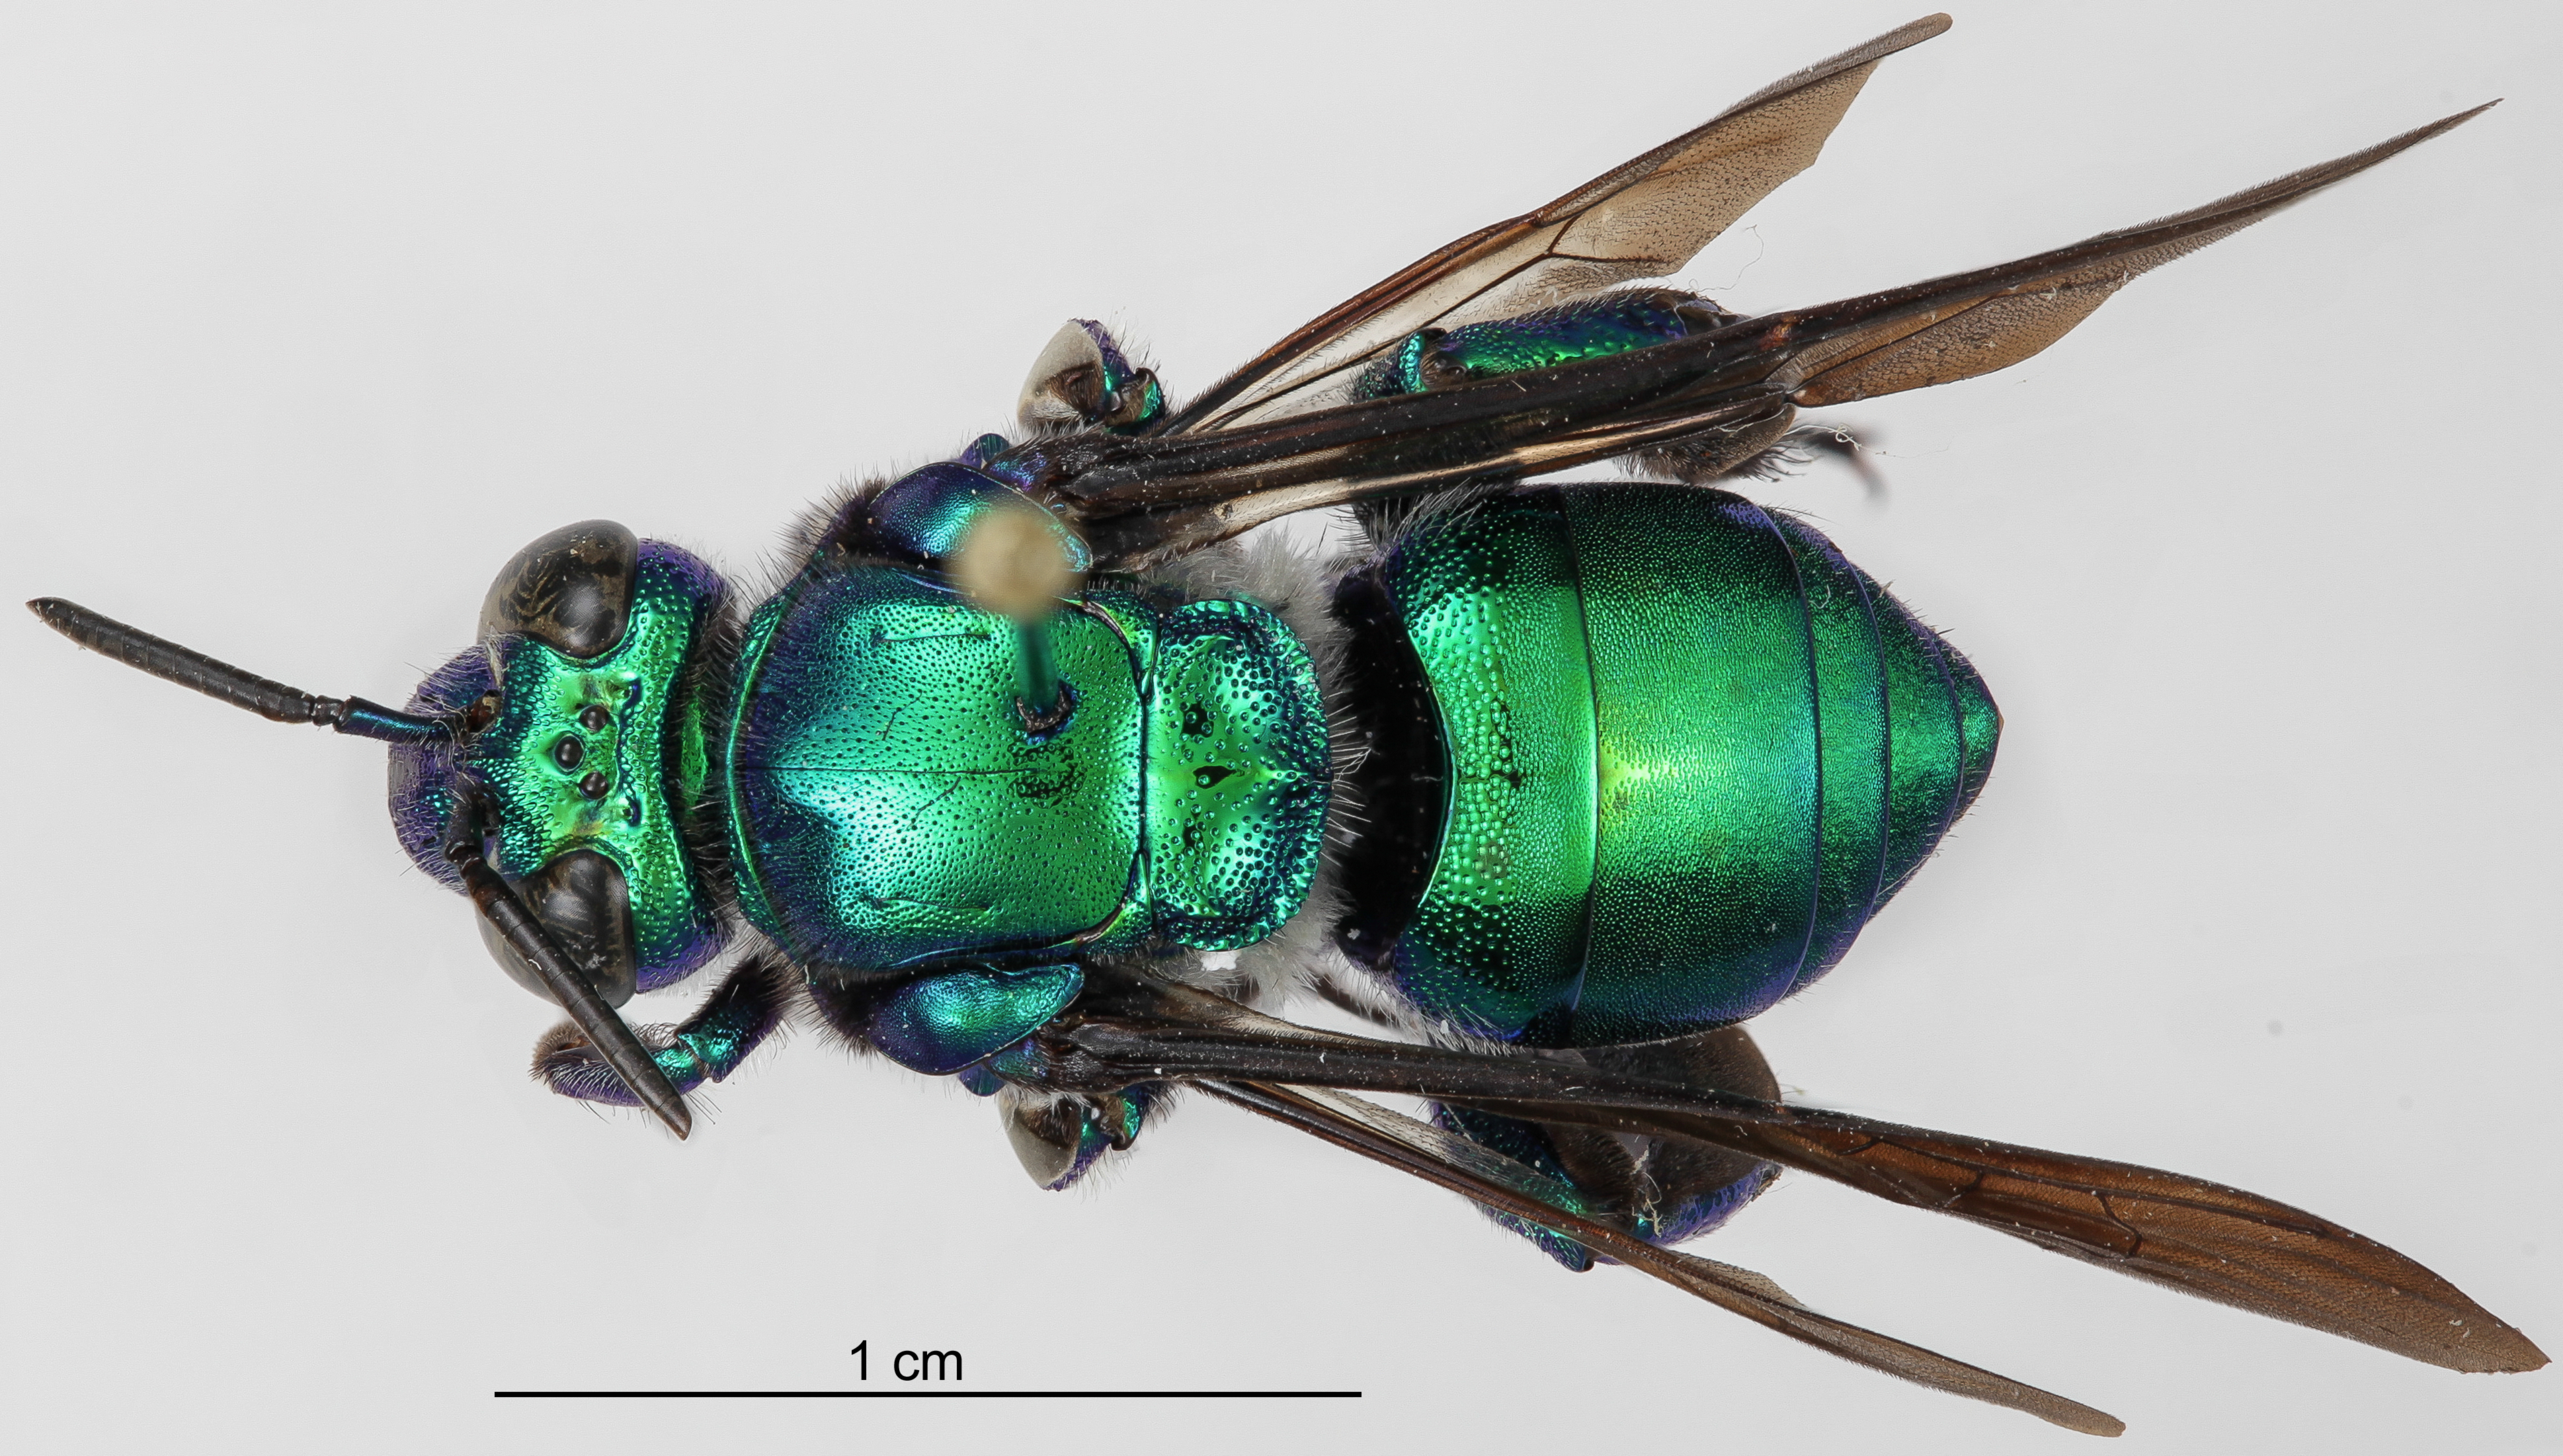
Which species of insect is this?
Exaerete smaragdina
